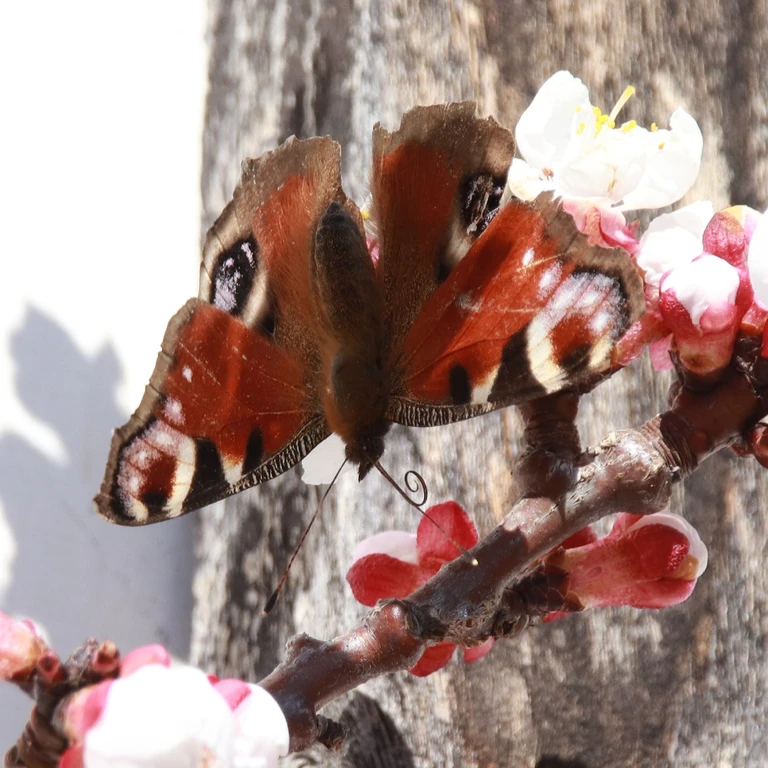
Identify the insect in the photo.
Aglais io
